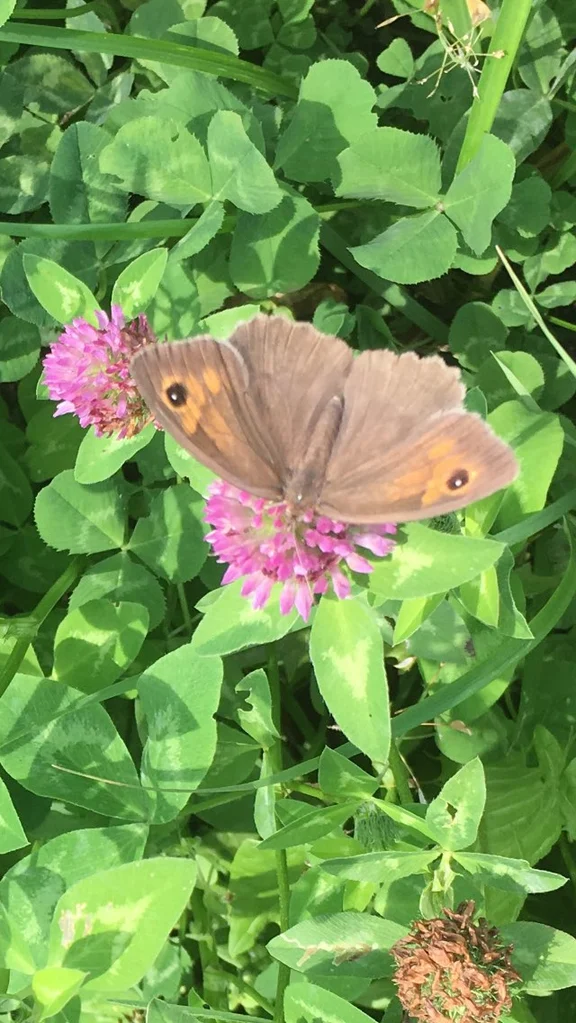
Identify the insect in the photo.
Maniola jurtina
